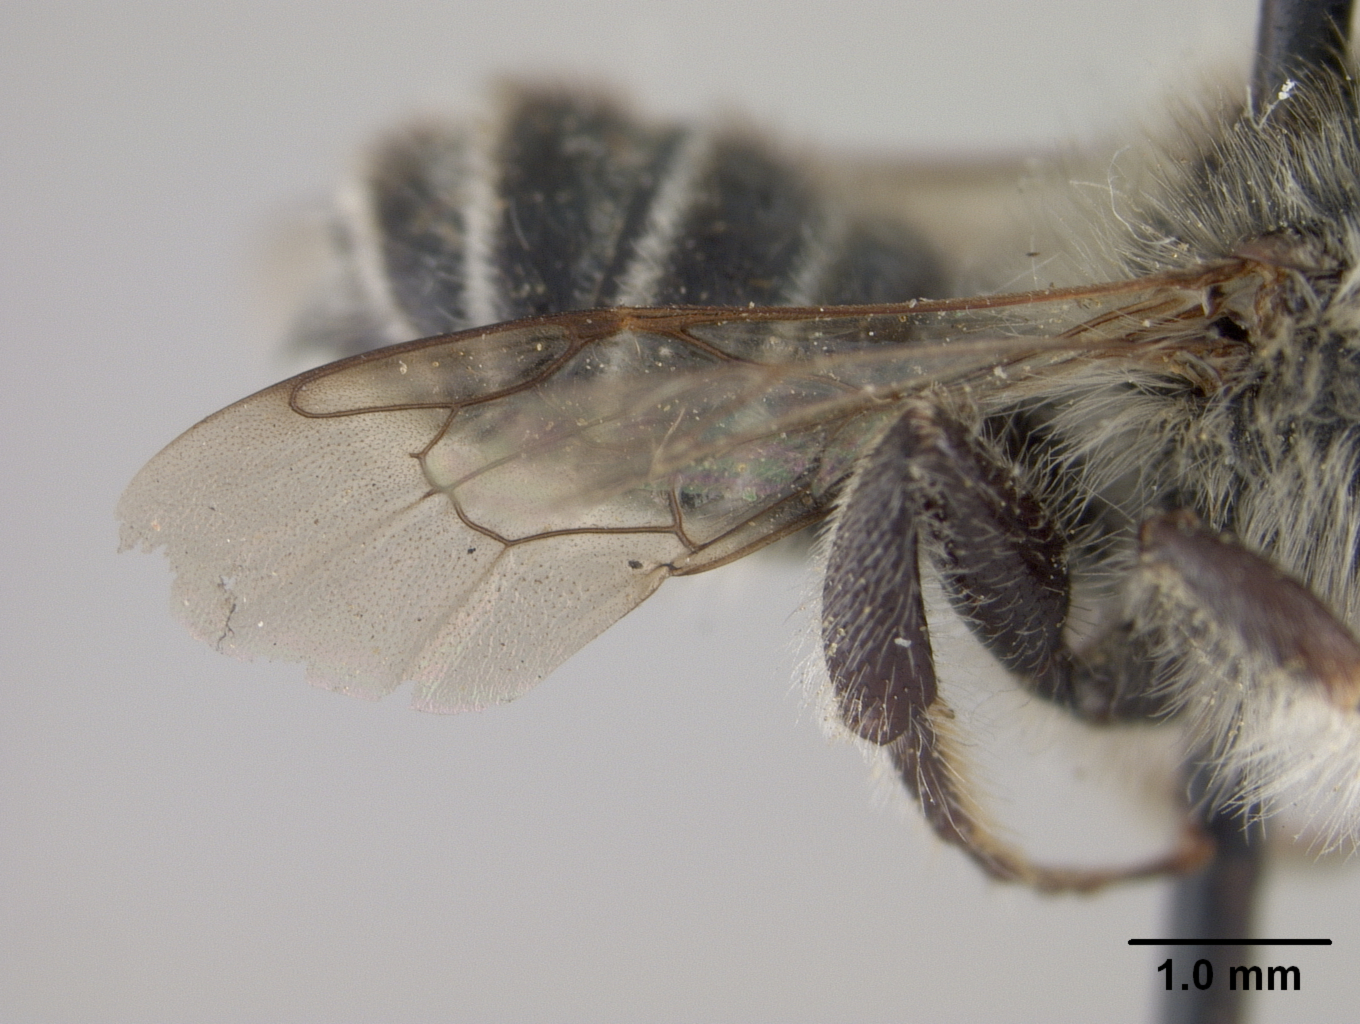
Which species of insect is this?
Megachile neglecta
